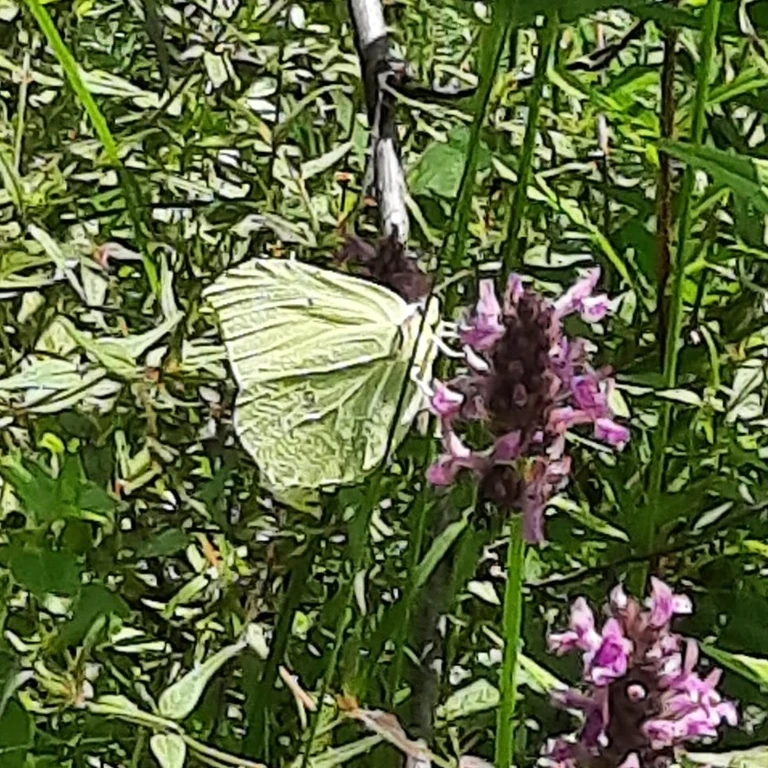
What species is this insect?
Gonepteryx rhamni
